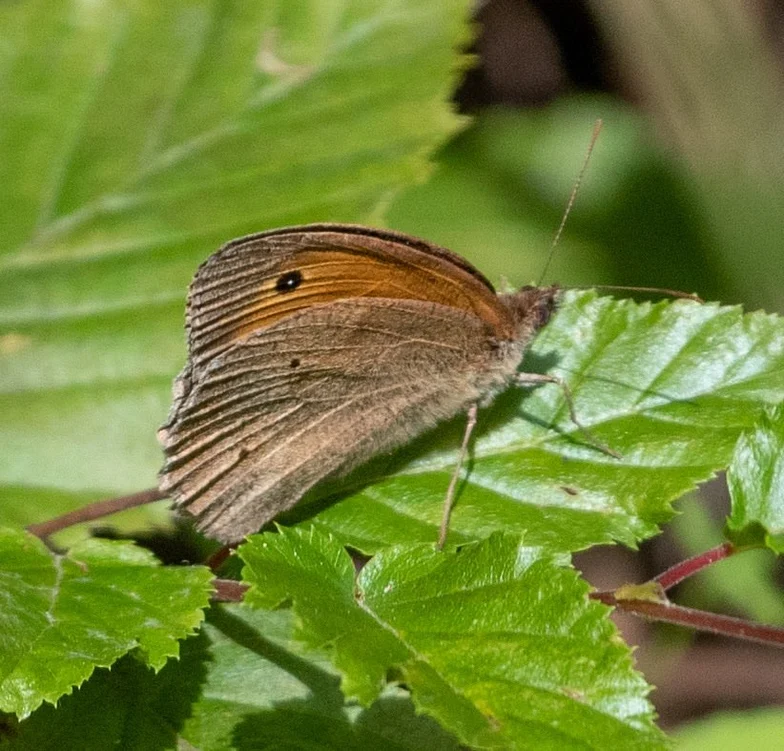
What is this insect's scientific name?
Maniola jurtina
